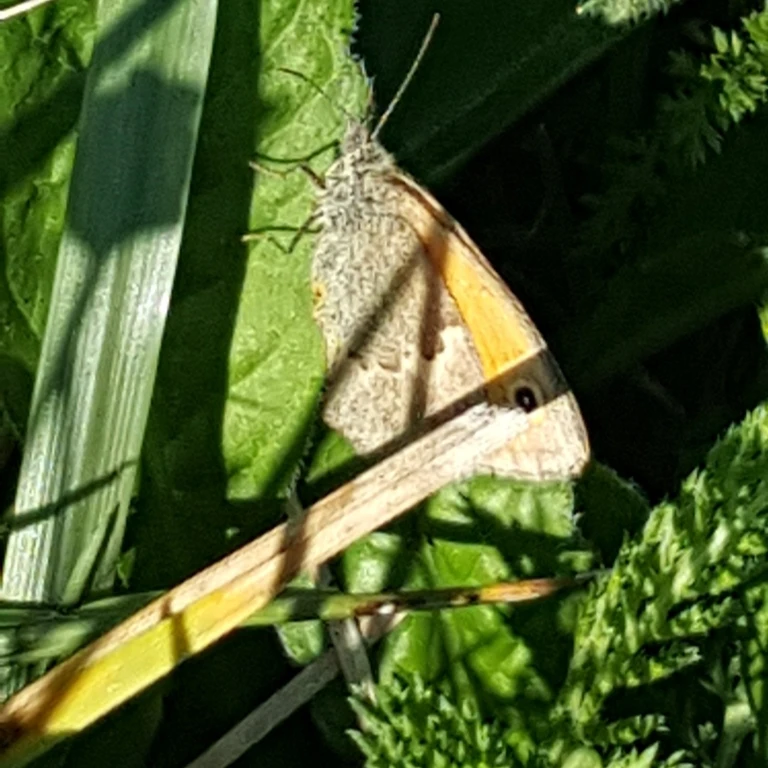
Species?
Coenonympha pamphilus
